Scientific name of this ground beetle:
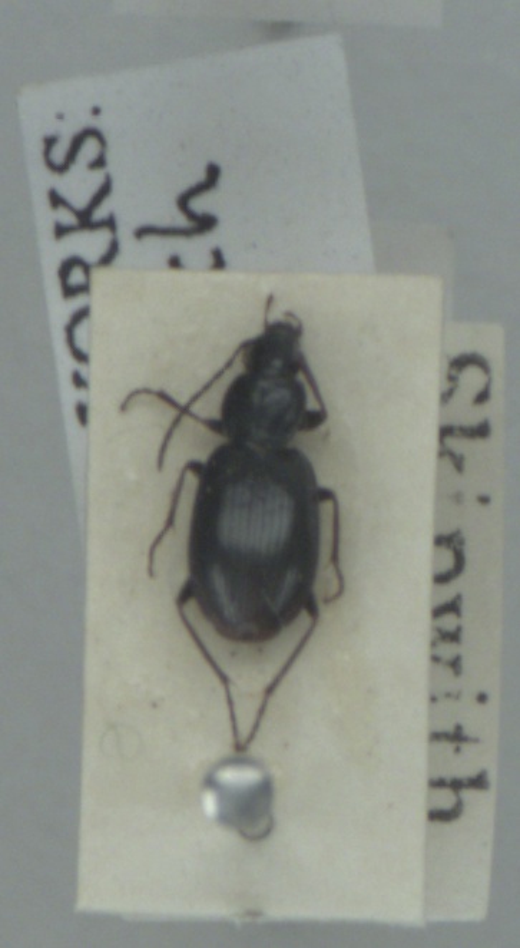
Agonum fuliginosum
